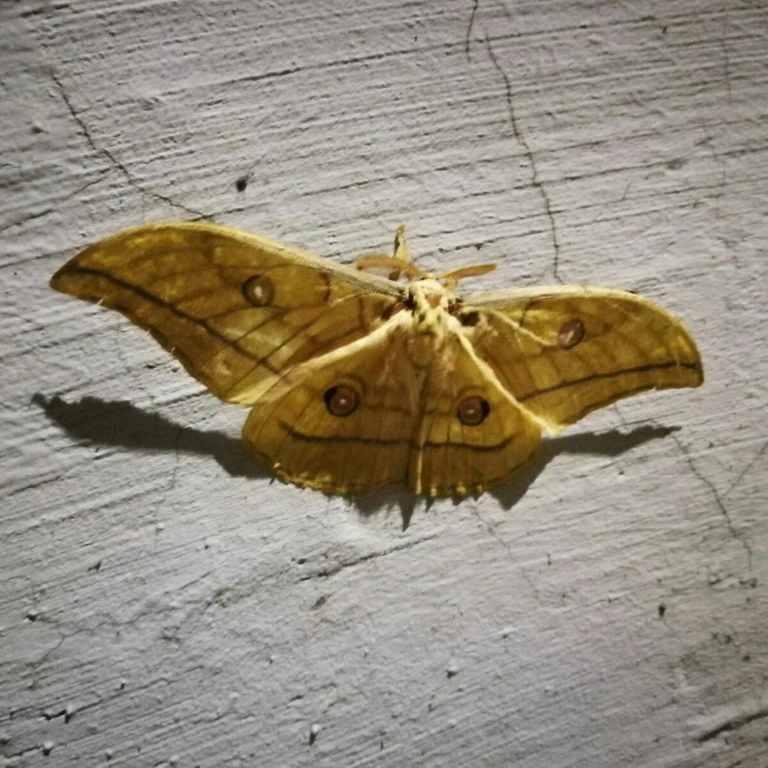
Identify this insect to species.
Antheraea yamamai
